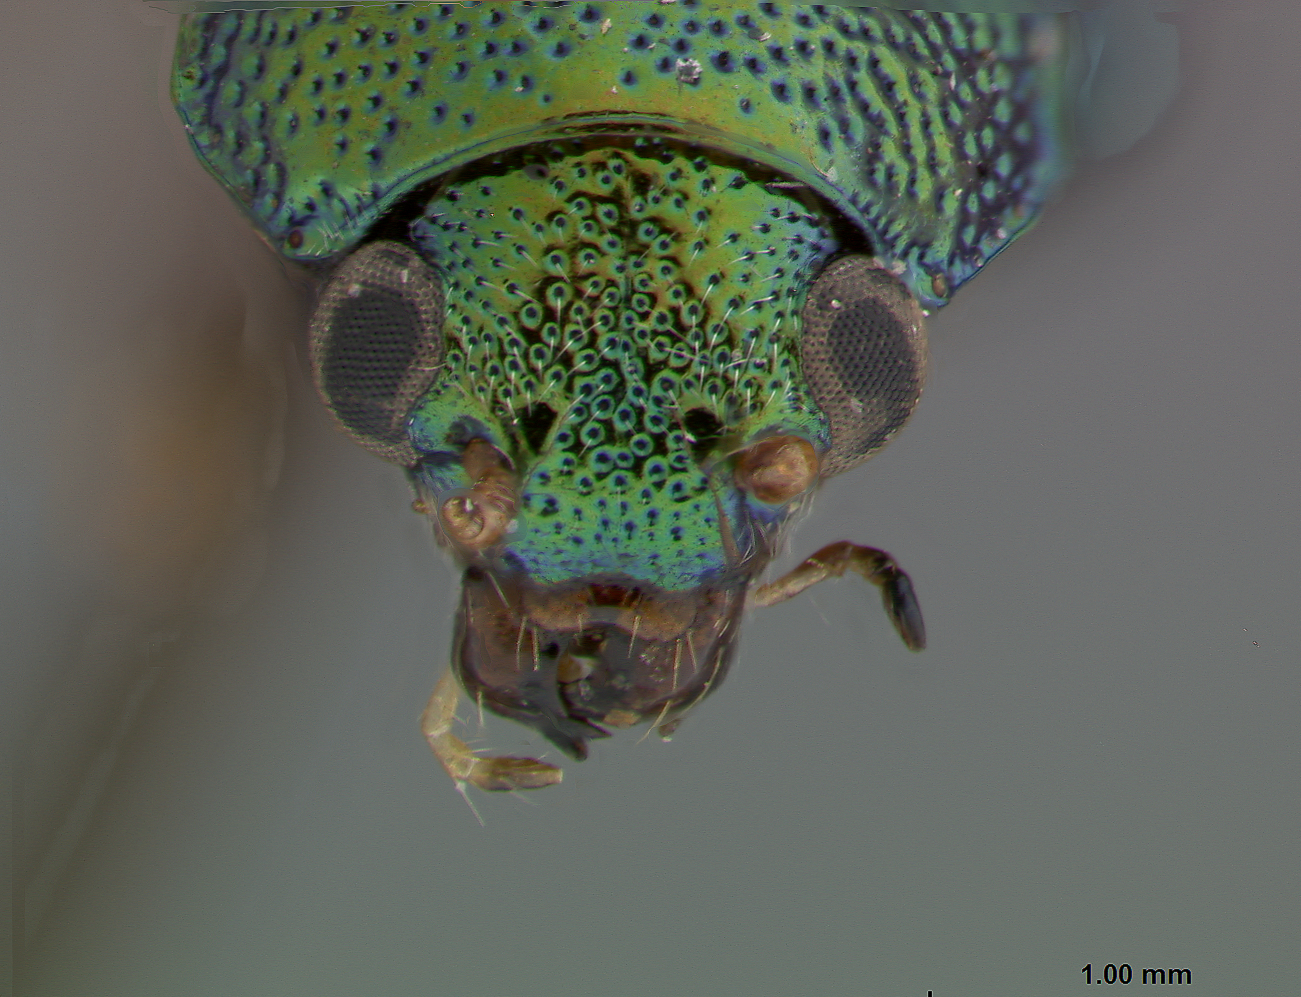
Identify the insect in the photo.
Colaspis hubbelli
